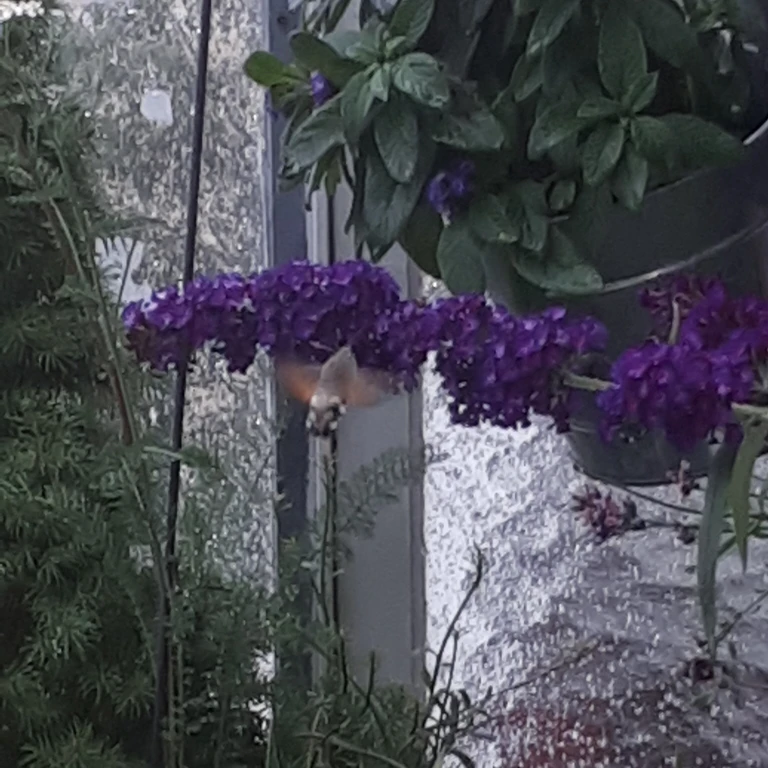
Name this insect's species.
Macroglossum stellatarum
